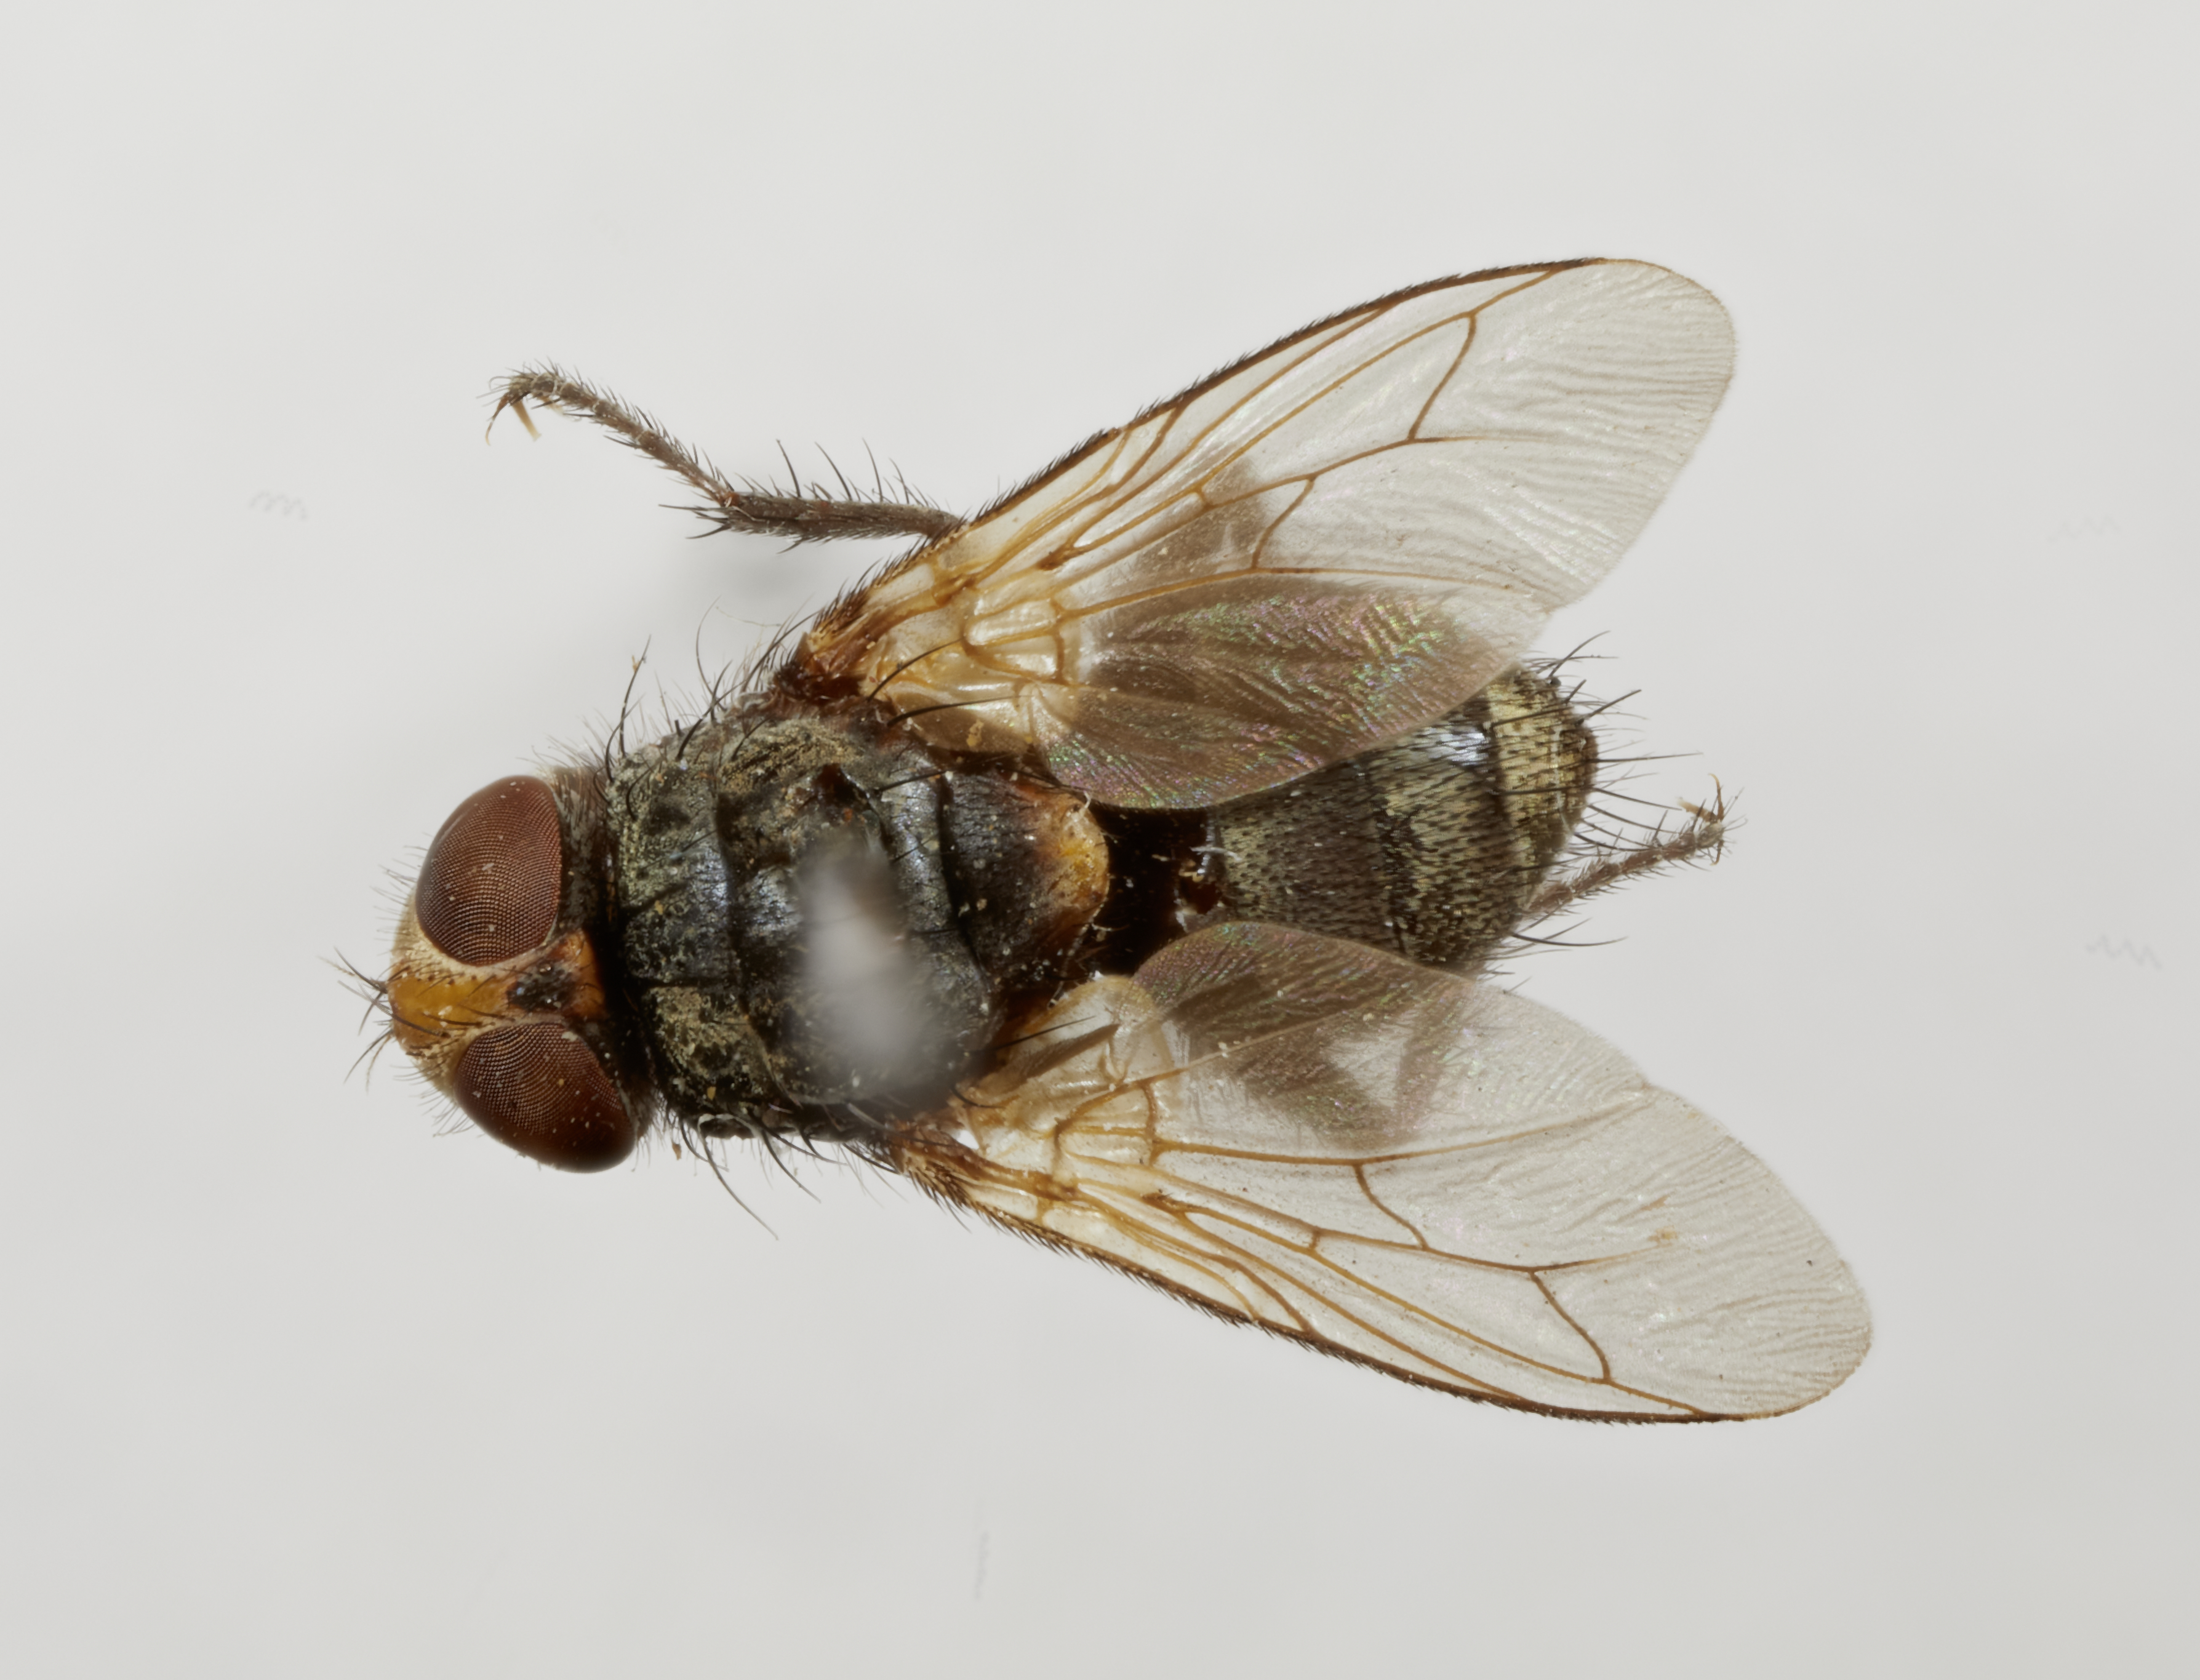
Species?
Oligooestrus oestroideus
